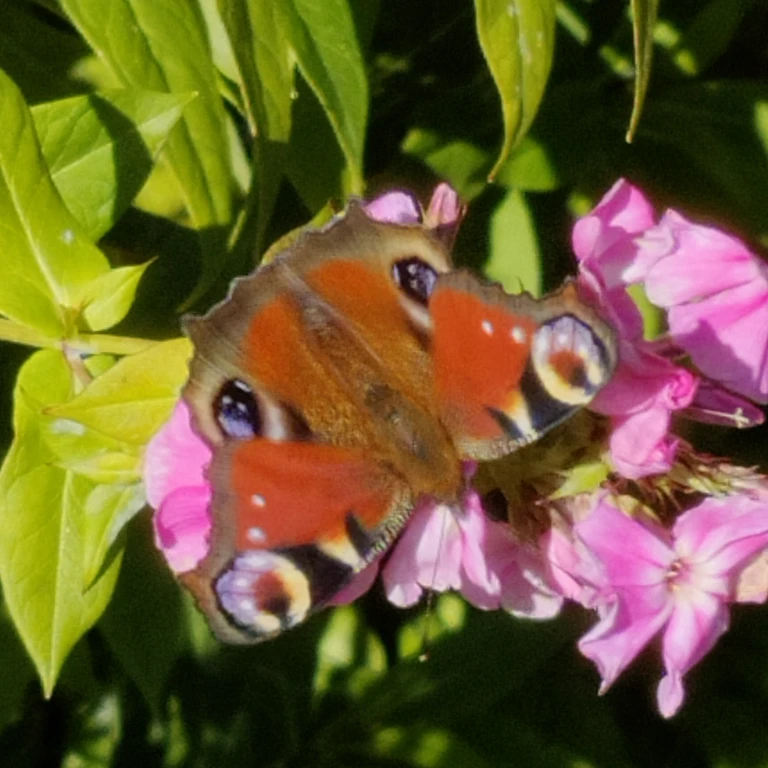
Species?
Aglais io
